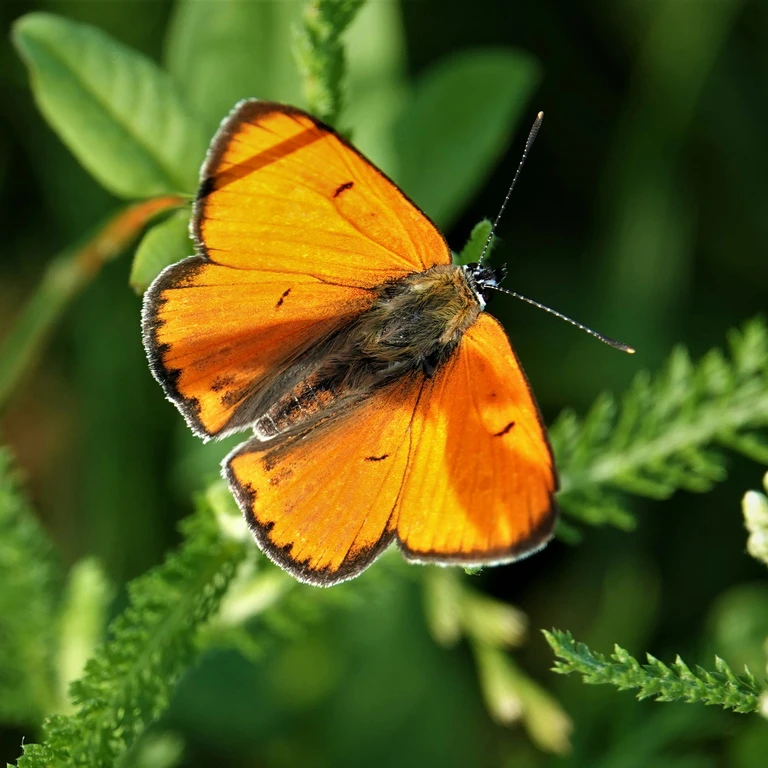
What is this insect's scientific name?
Lycaena dispar
